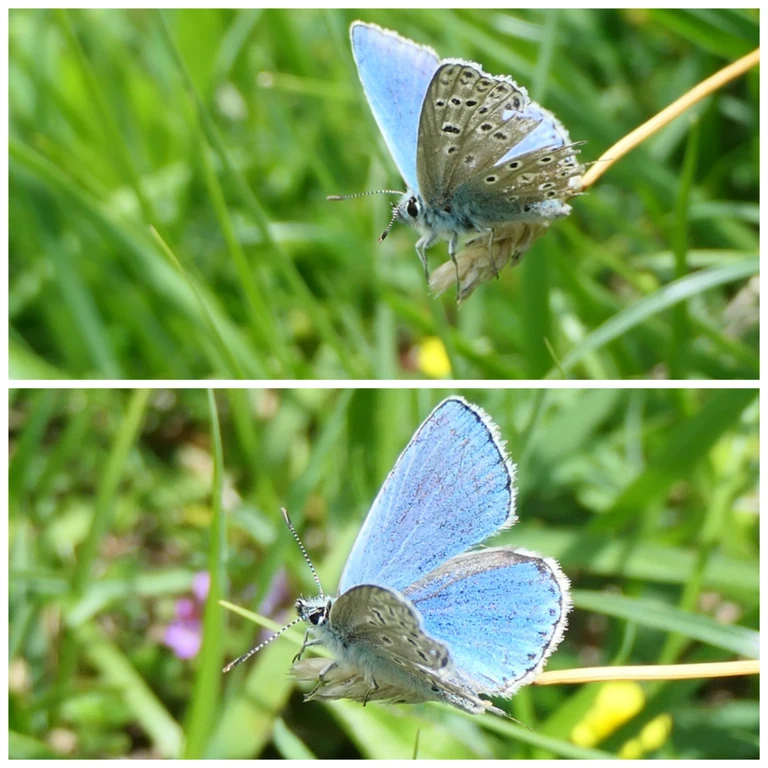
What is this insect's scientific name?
Lysandra bellargus
